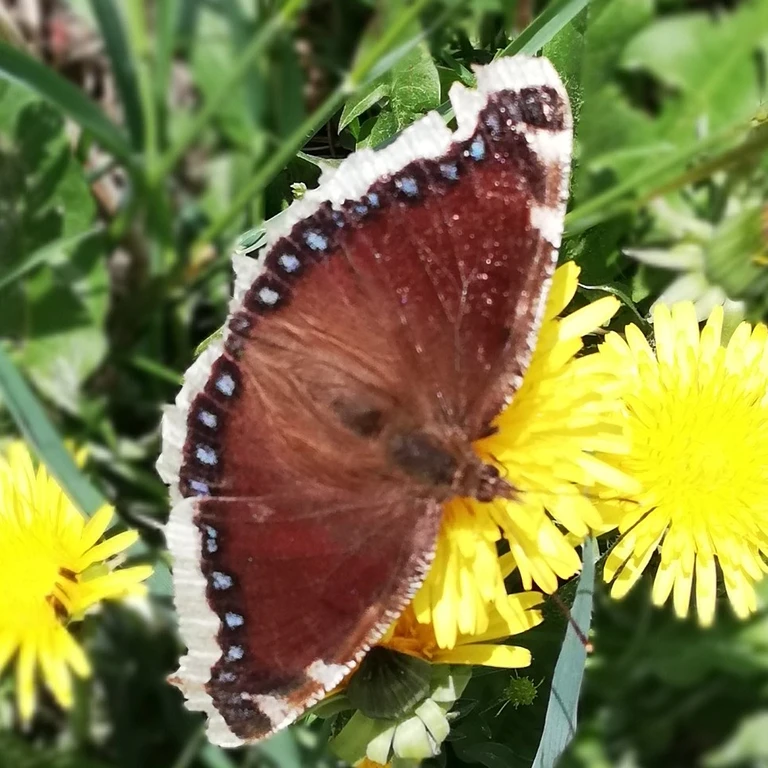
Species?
Nymphalis antiopa
